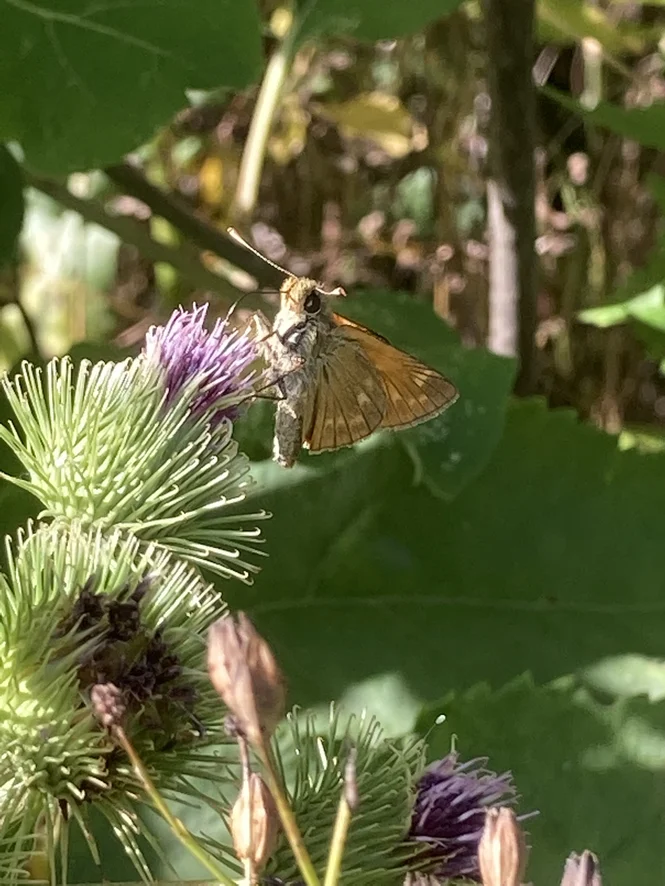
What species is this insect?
Ochlodes sylvanus (also Ochlodes venata)
